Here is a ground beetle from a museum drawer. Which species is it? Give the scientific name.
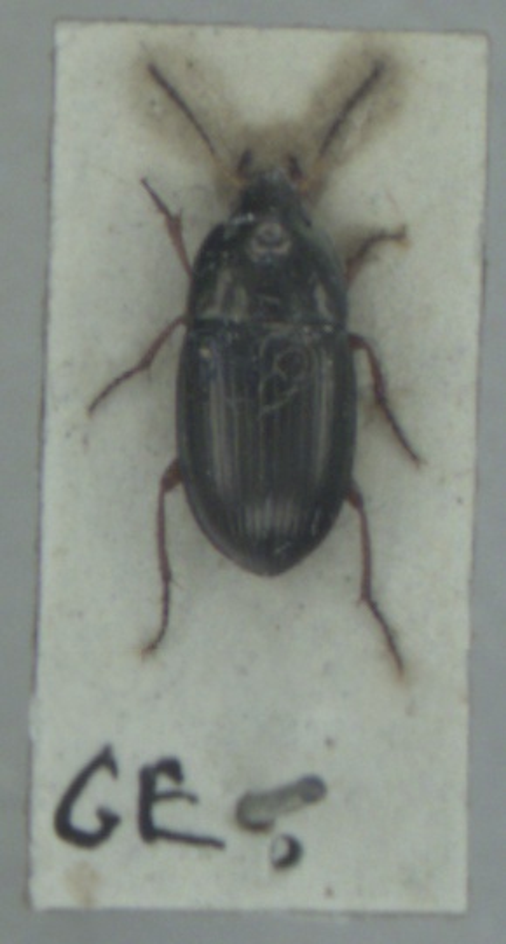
Amara familiaris
